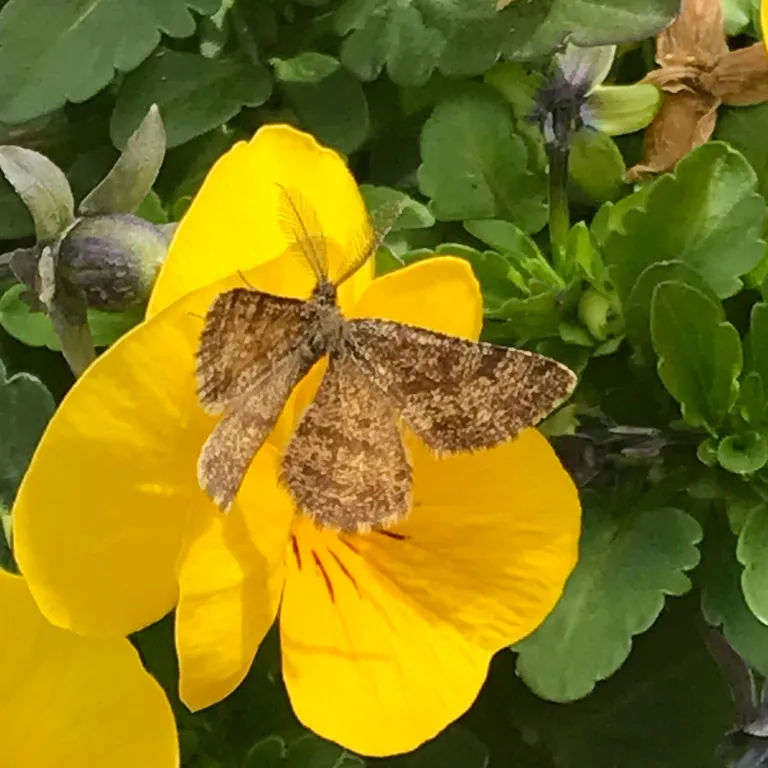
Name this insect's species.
Ematurga atomaria
